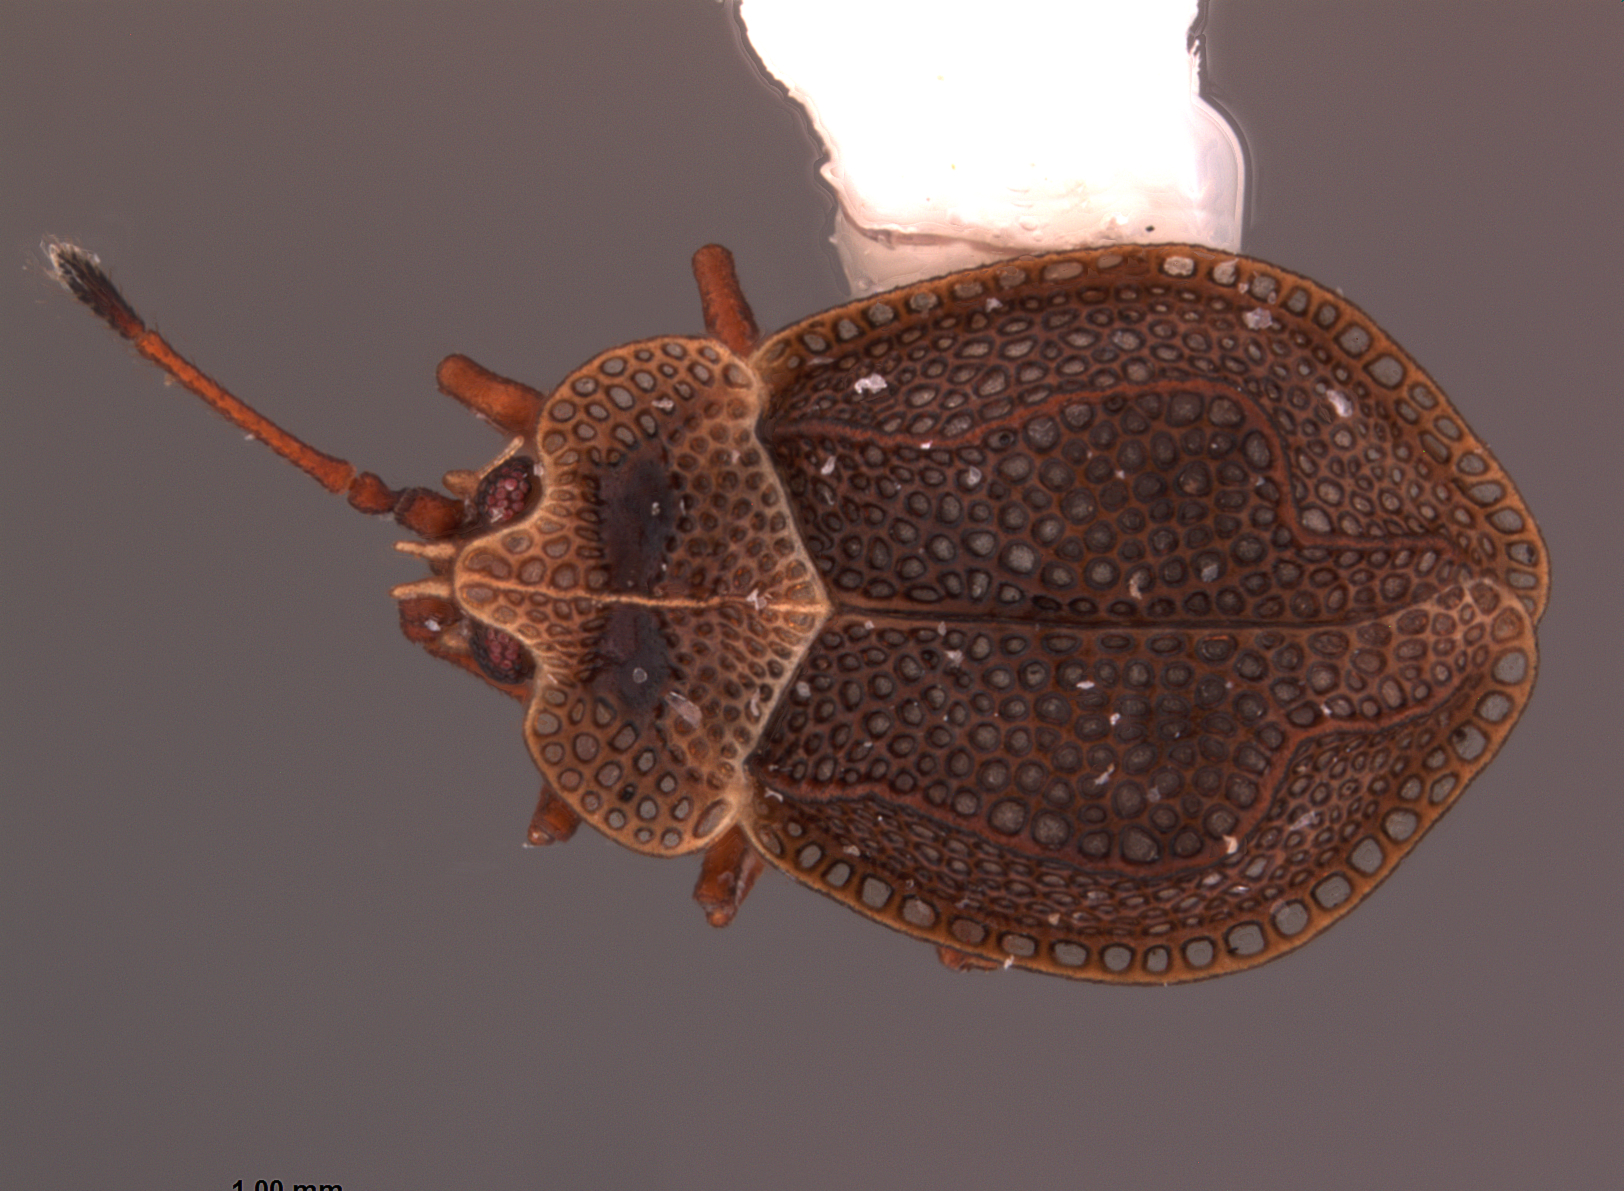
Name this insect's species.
Acalypta laurae
